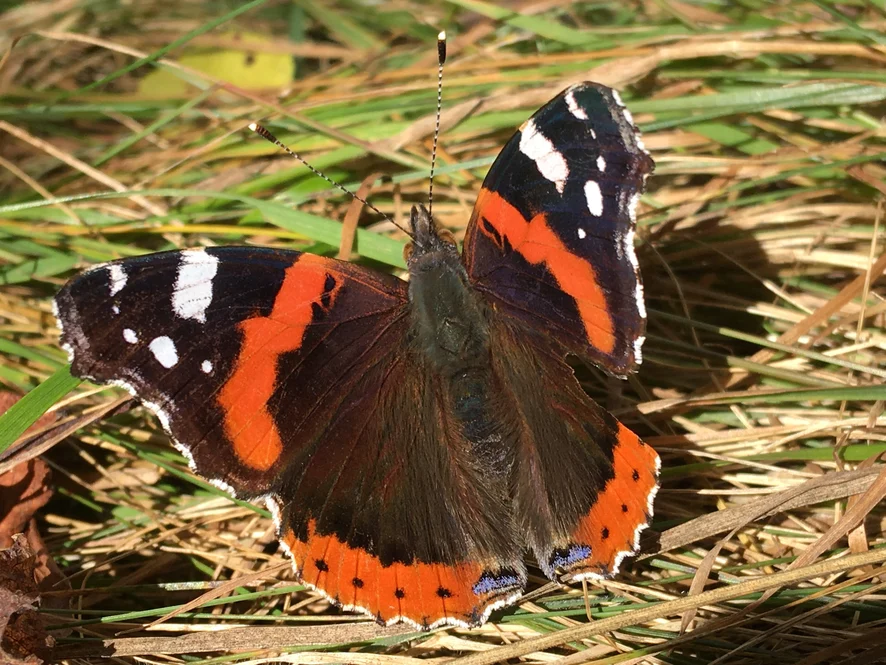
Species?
Vanessa atalanta
